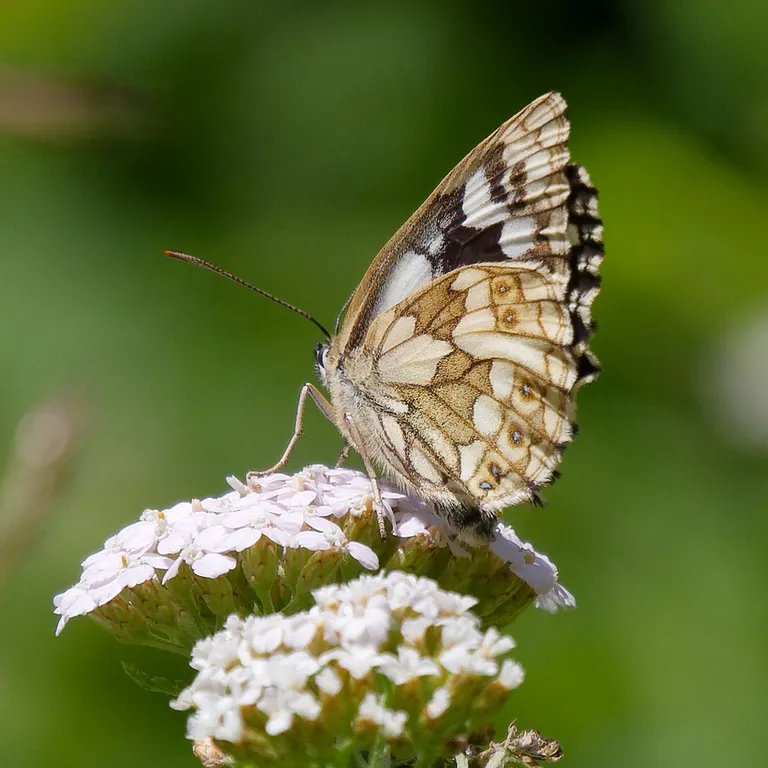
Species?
Melanargia galathea
